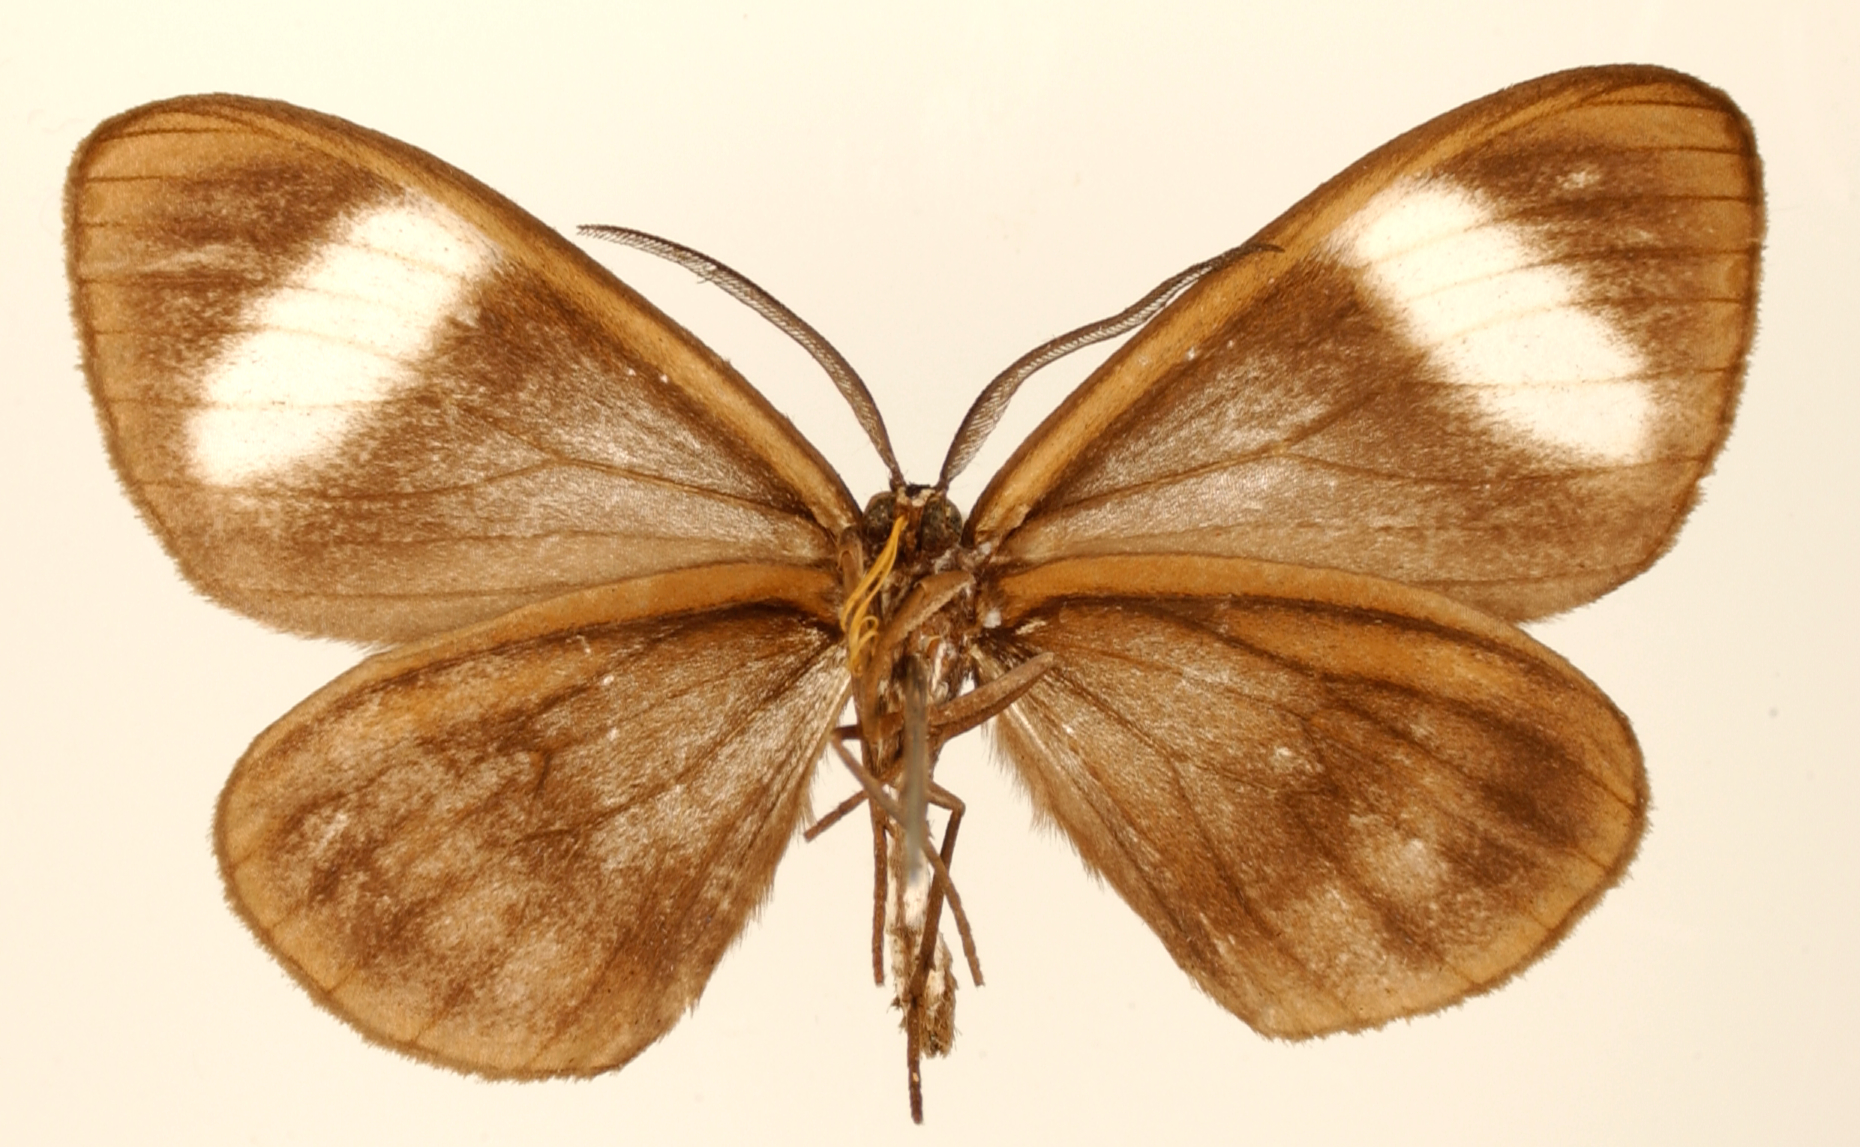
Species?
Myrmecophantes velata
